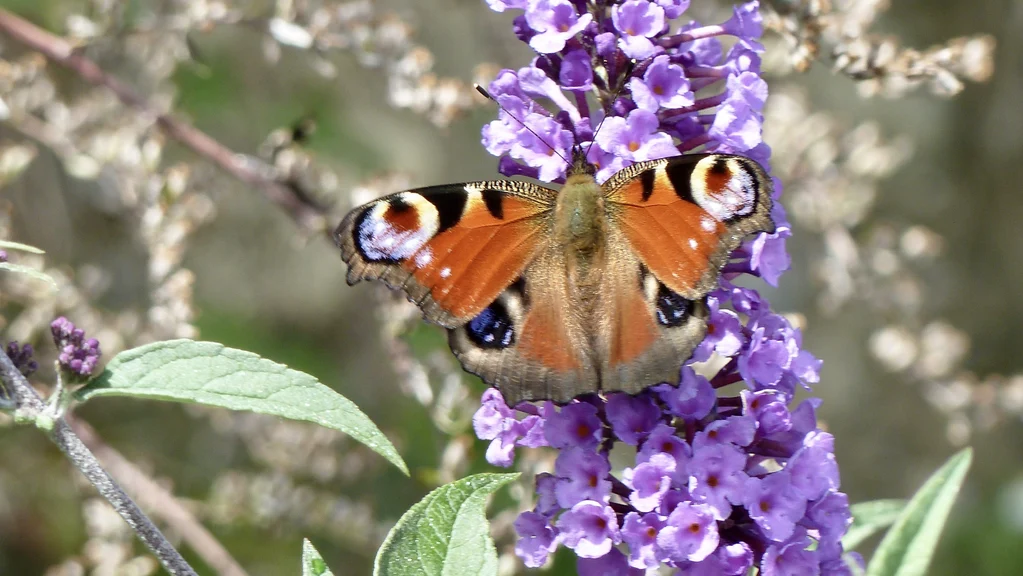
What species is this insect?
Aglais io
